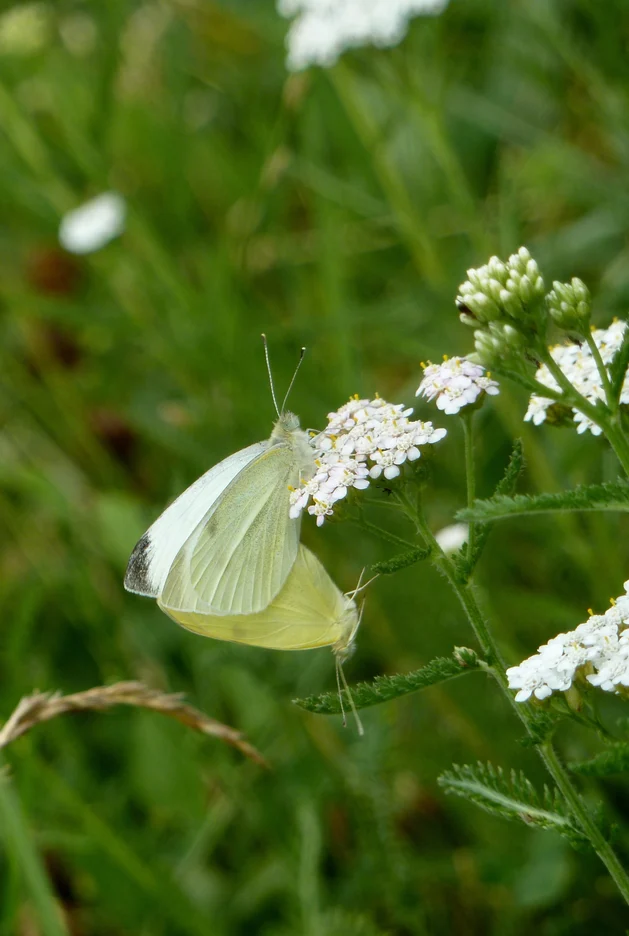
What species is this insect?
Pieris rapae
